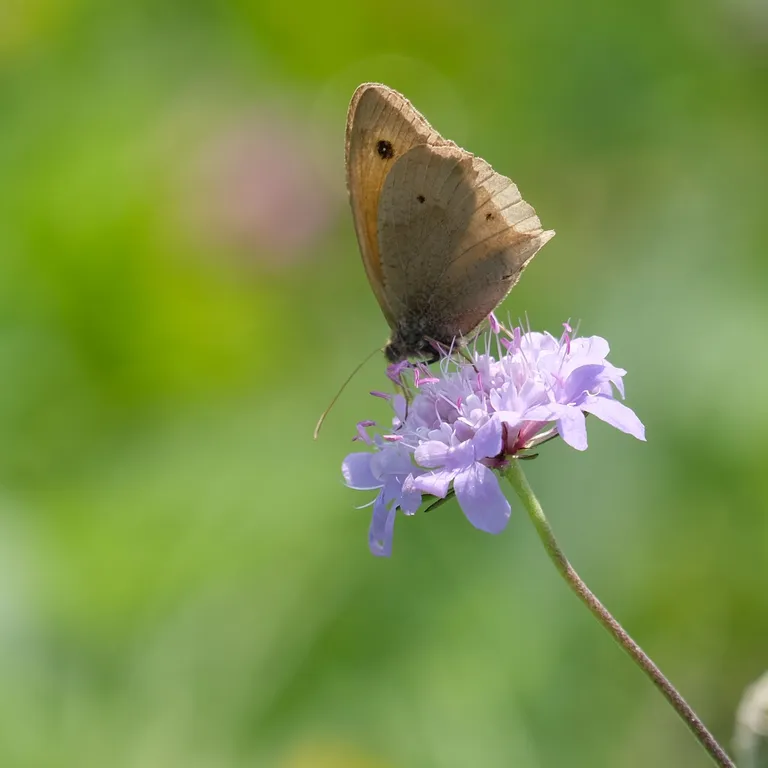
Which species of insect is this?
Maniola jurtina
